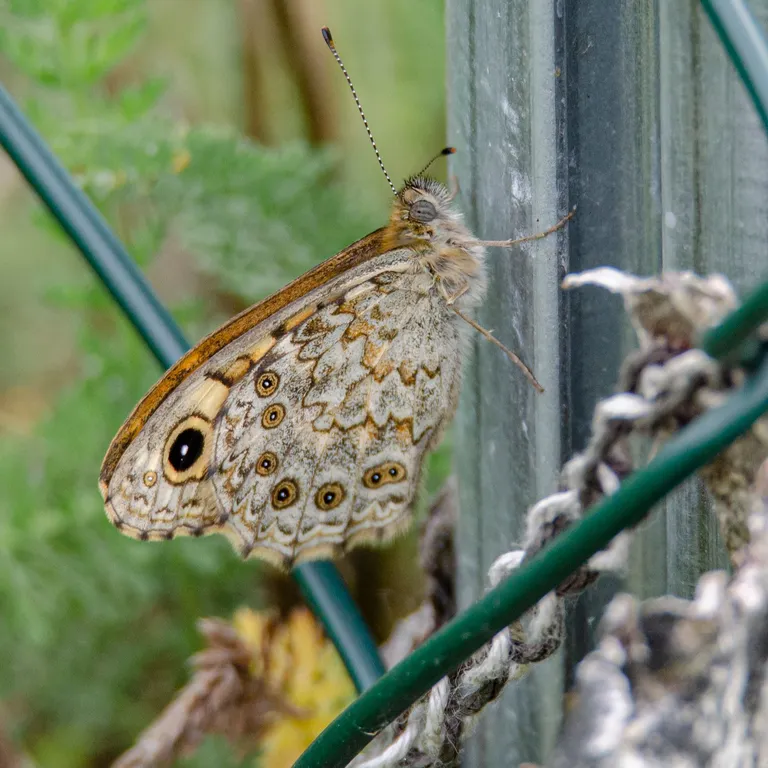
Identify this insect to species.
Lasiommata megera (also Pararge megera)
